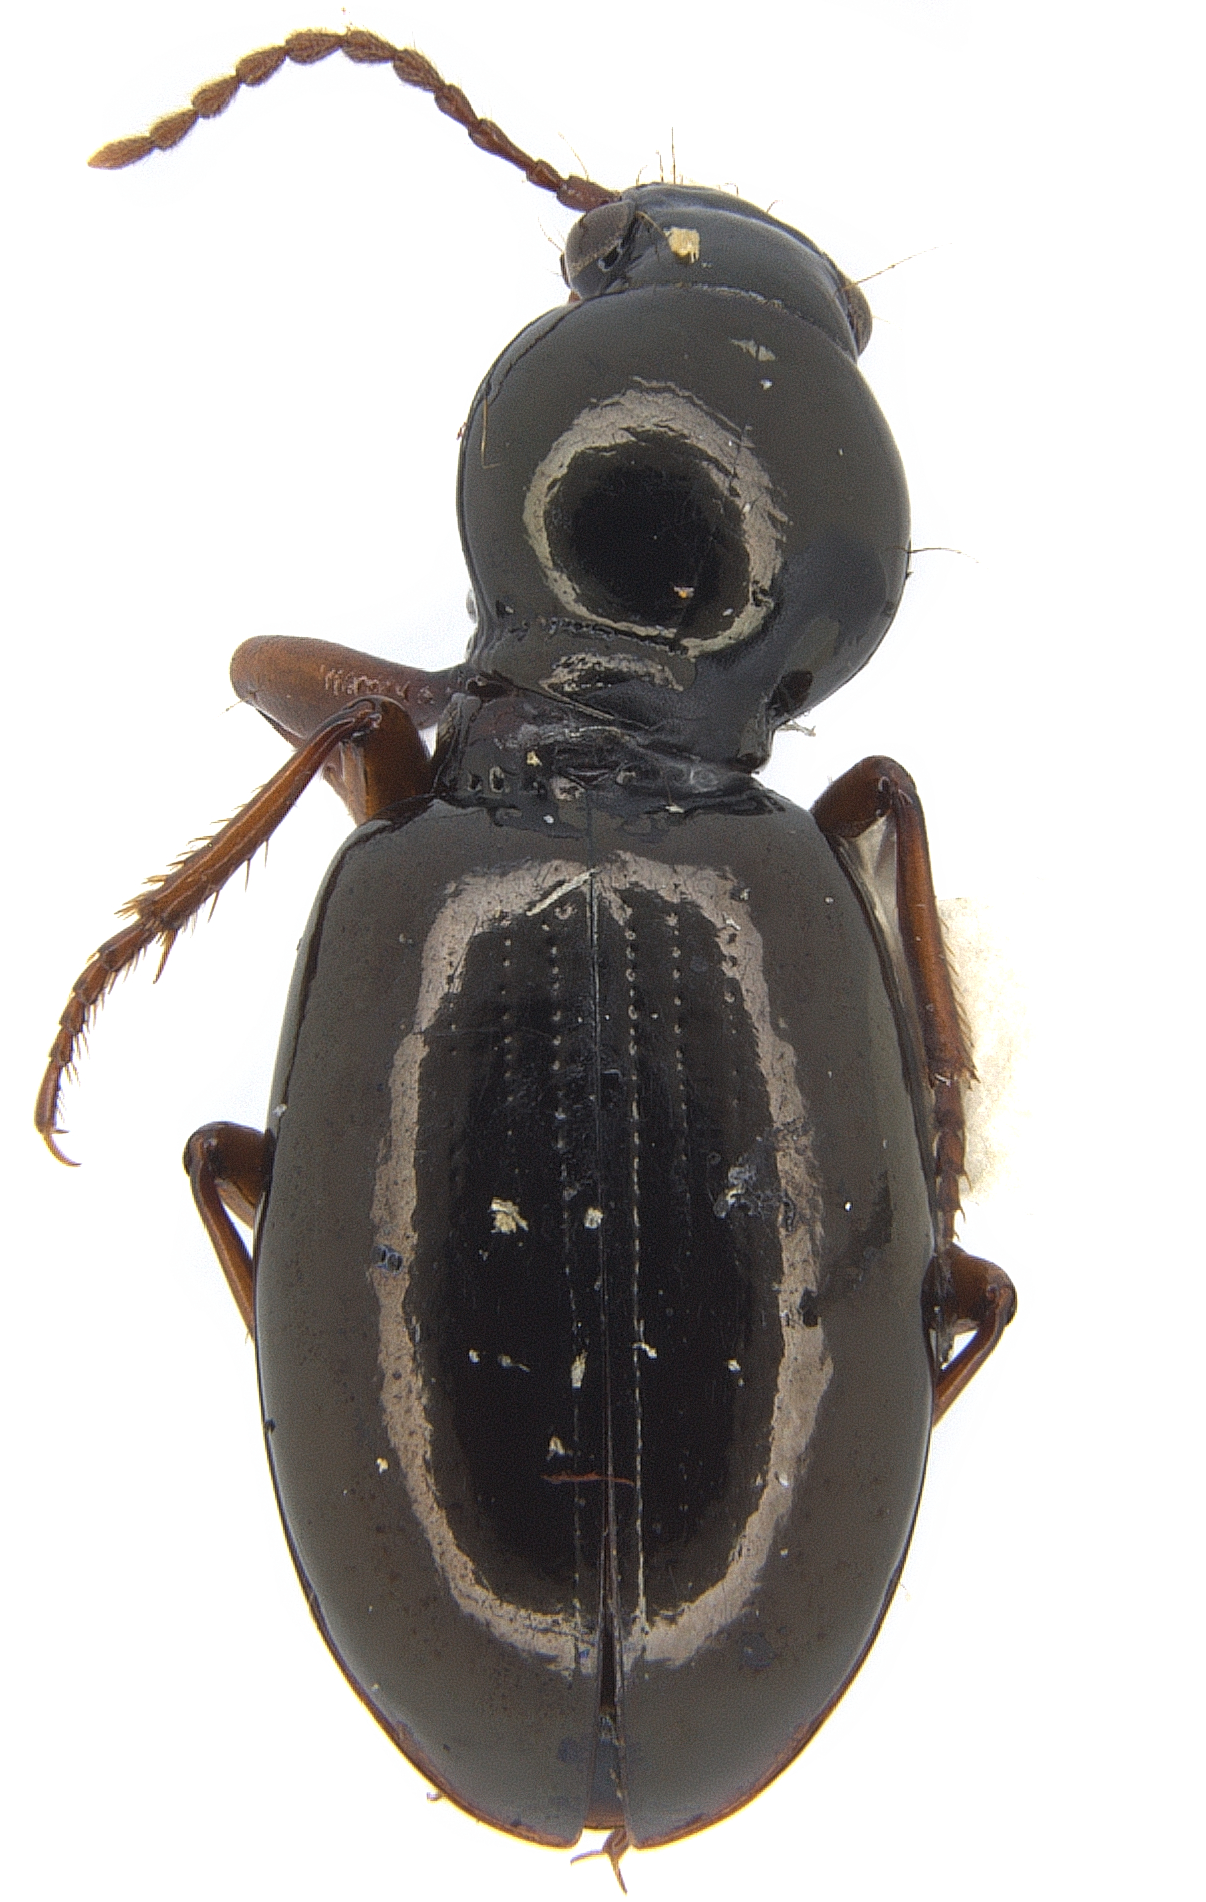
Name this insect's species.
Miscodera arctica
